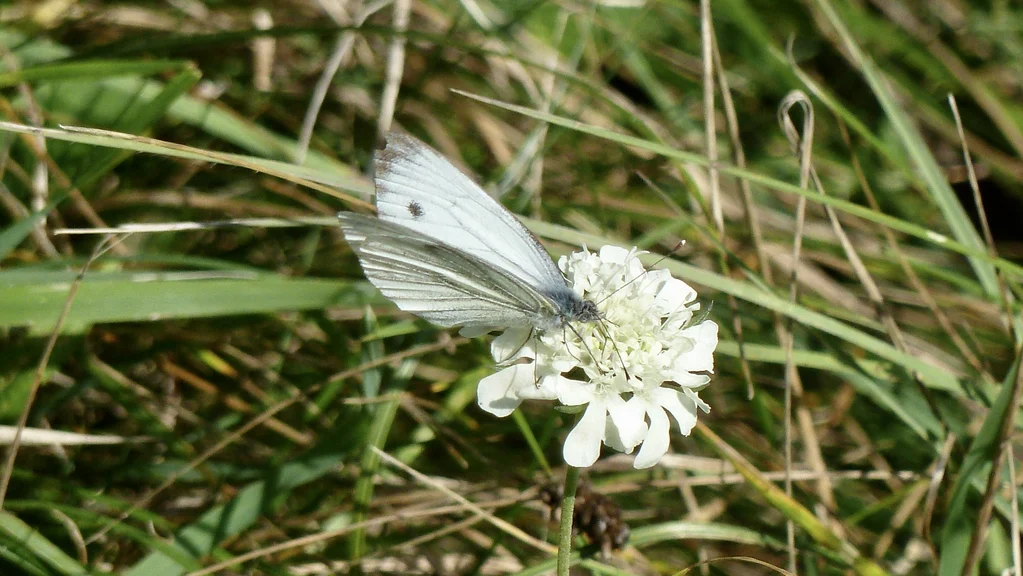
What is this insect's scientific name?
Pieris napi
